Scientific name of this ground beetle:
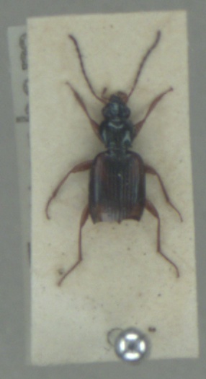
Bembidion tetracolum
